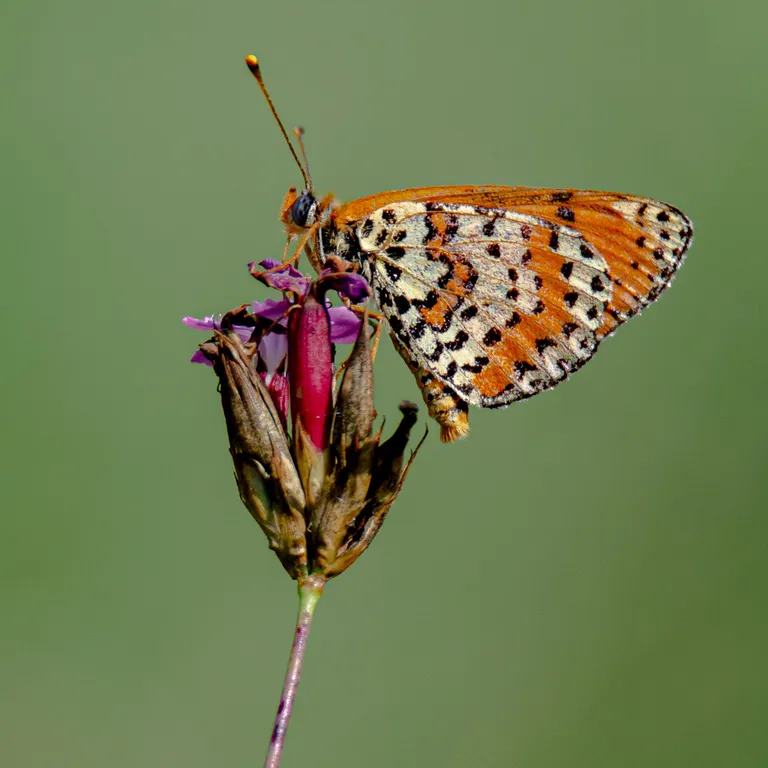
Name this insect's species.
Melitaea didyma
